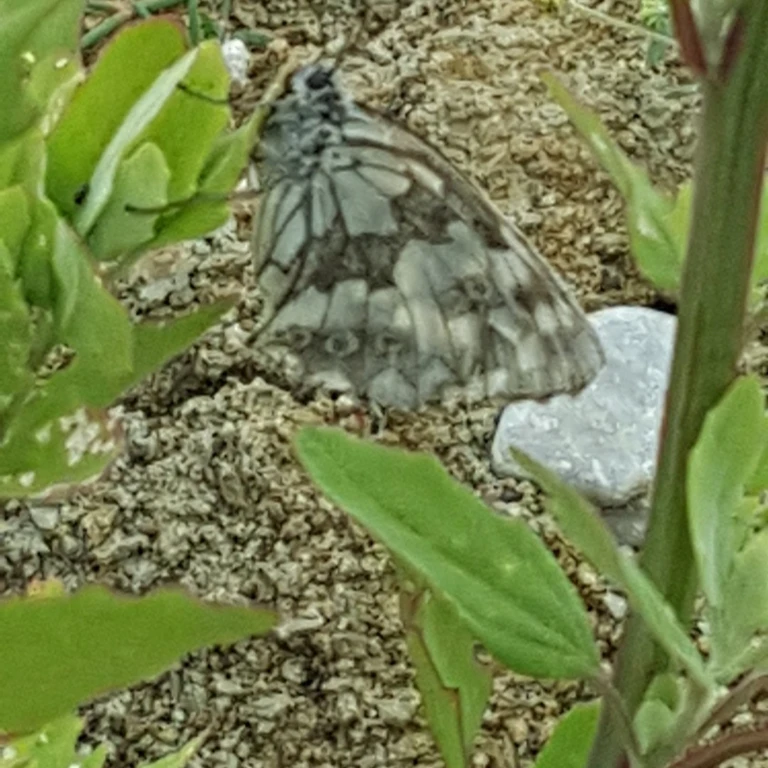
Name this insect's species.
Melanargia galathea
